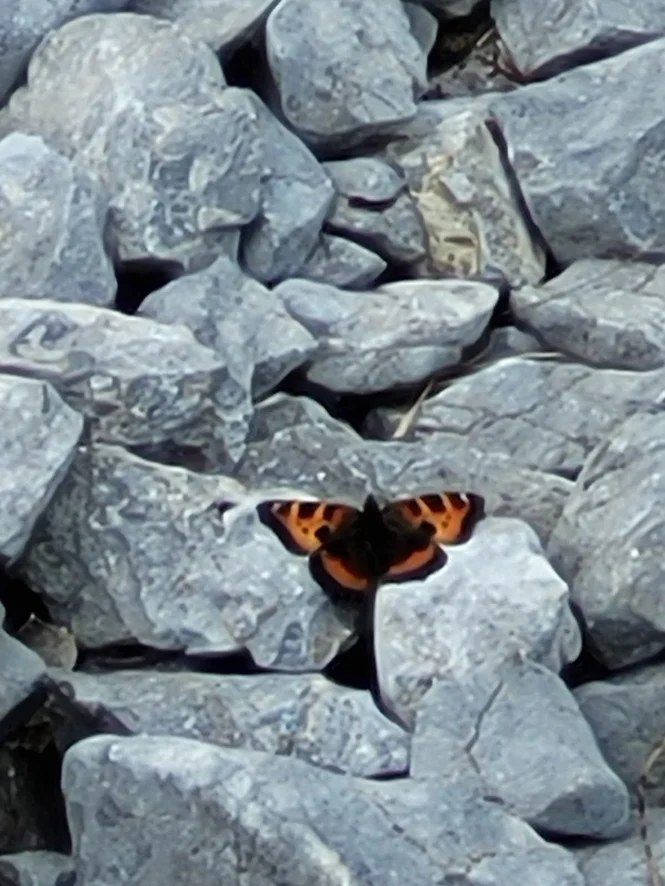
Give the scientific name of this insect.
Aglais urticae
